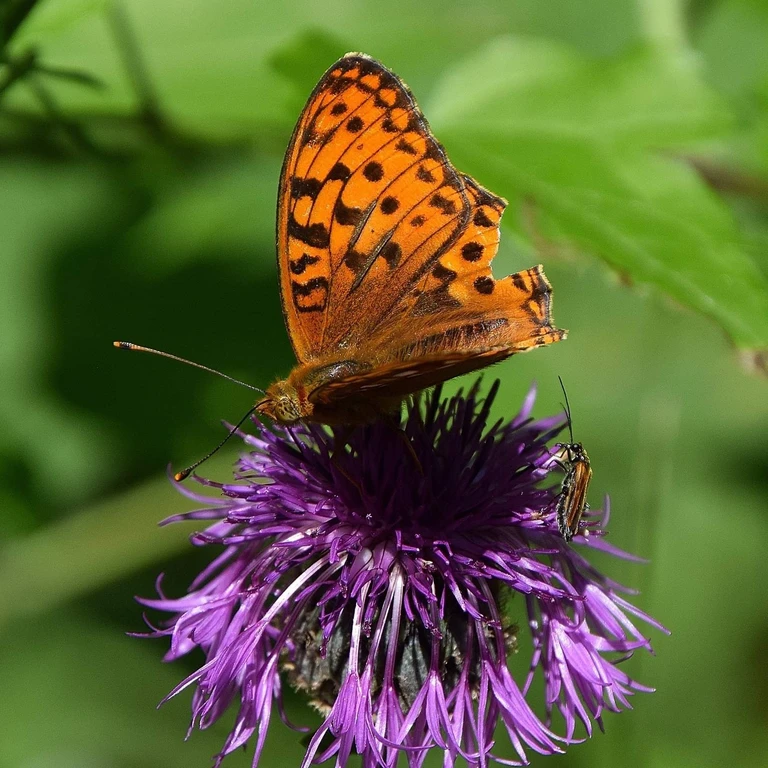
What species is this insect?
Fabriciana adippe
